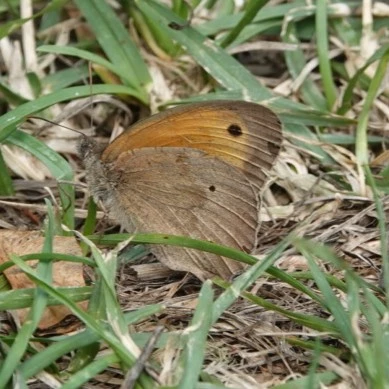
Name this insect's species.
Maniola jurtina
